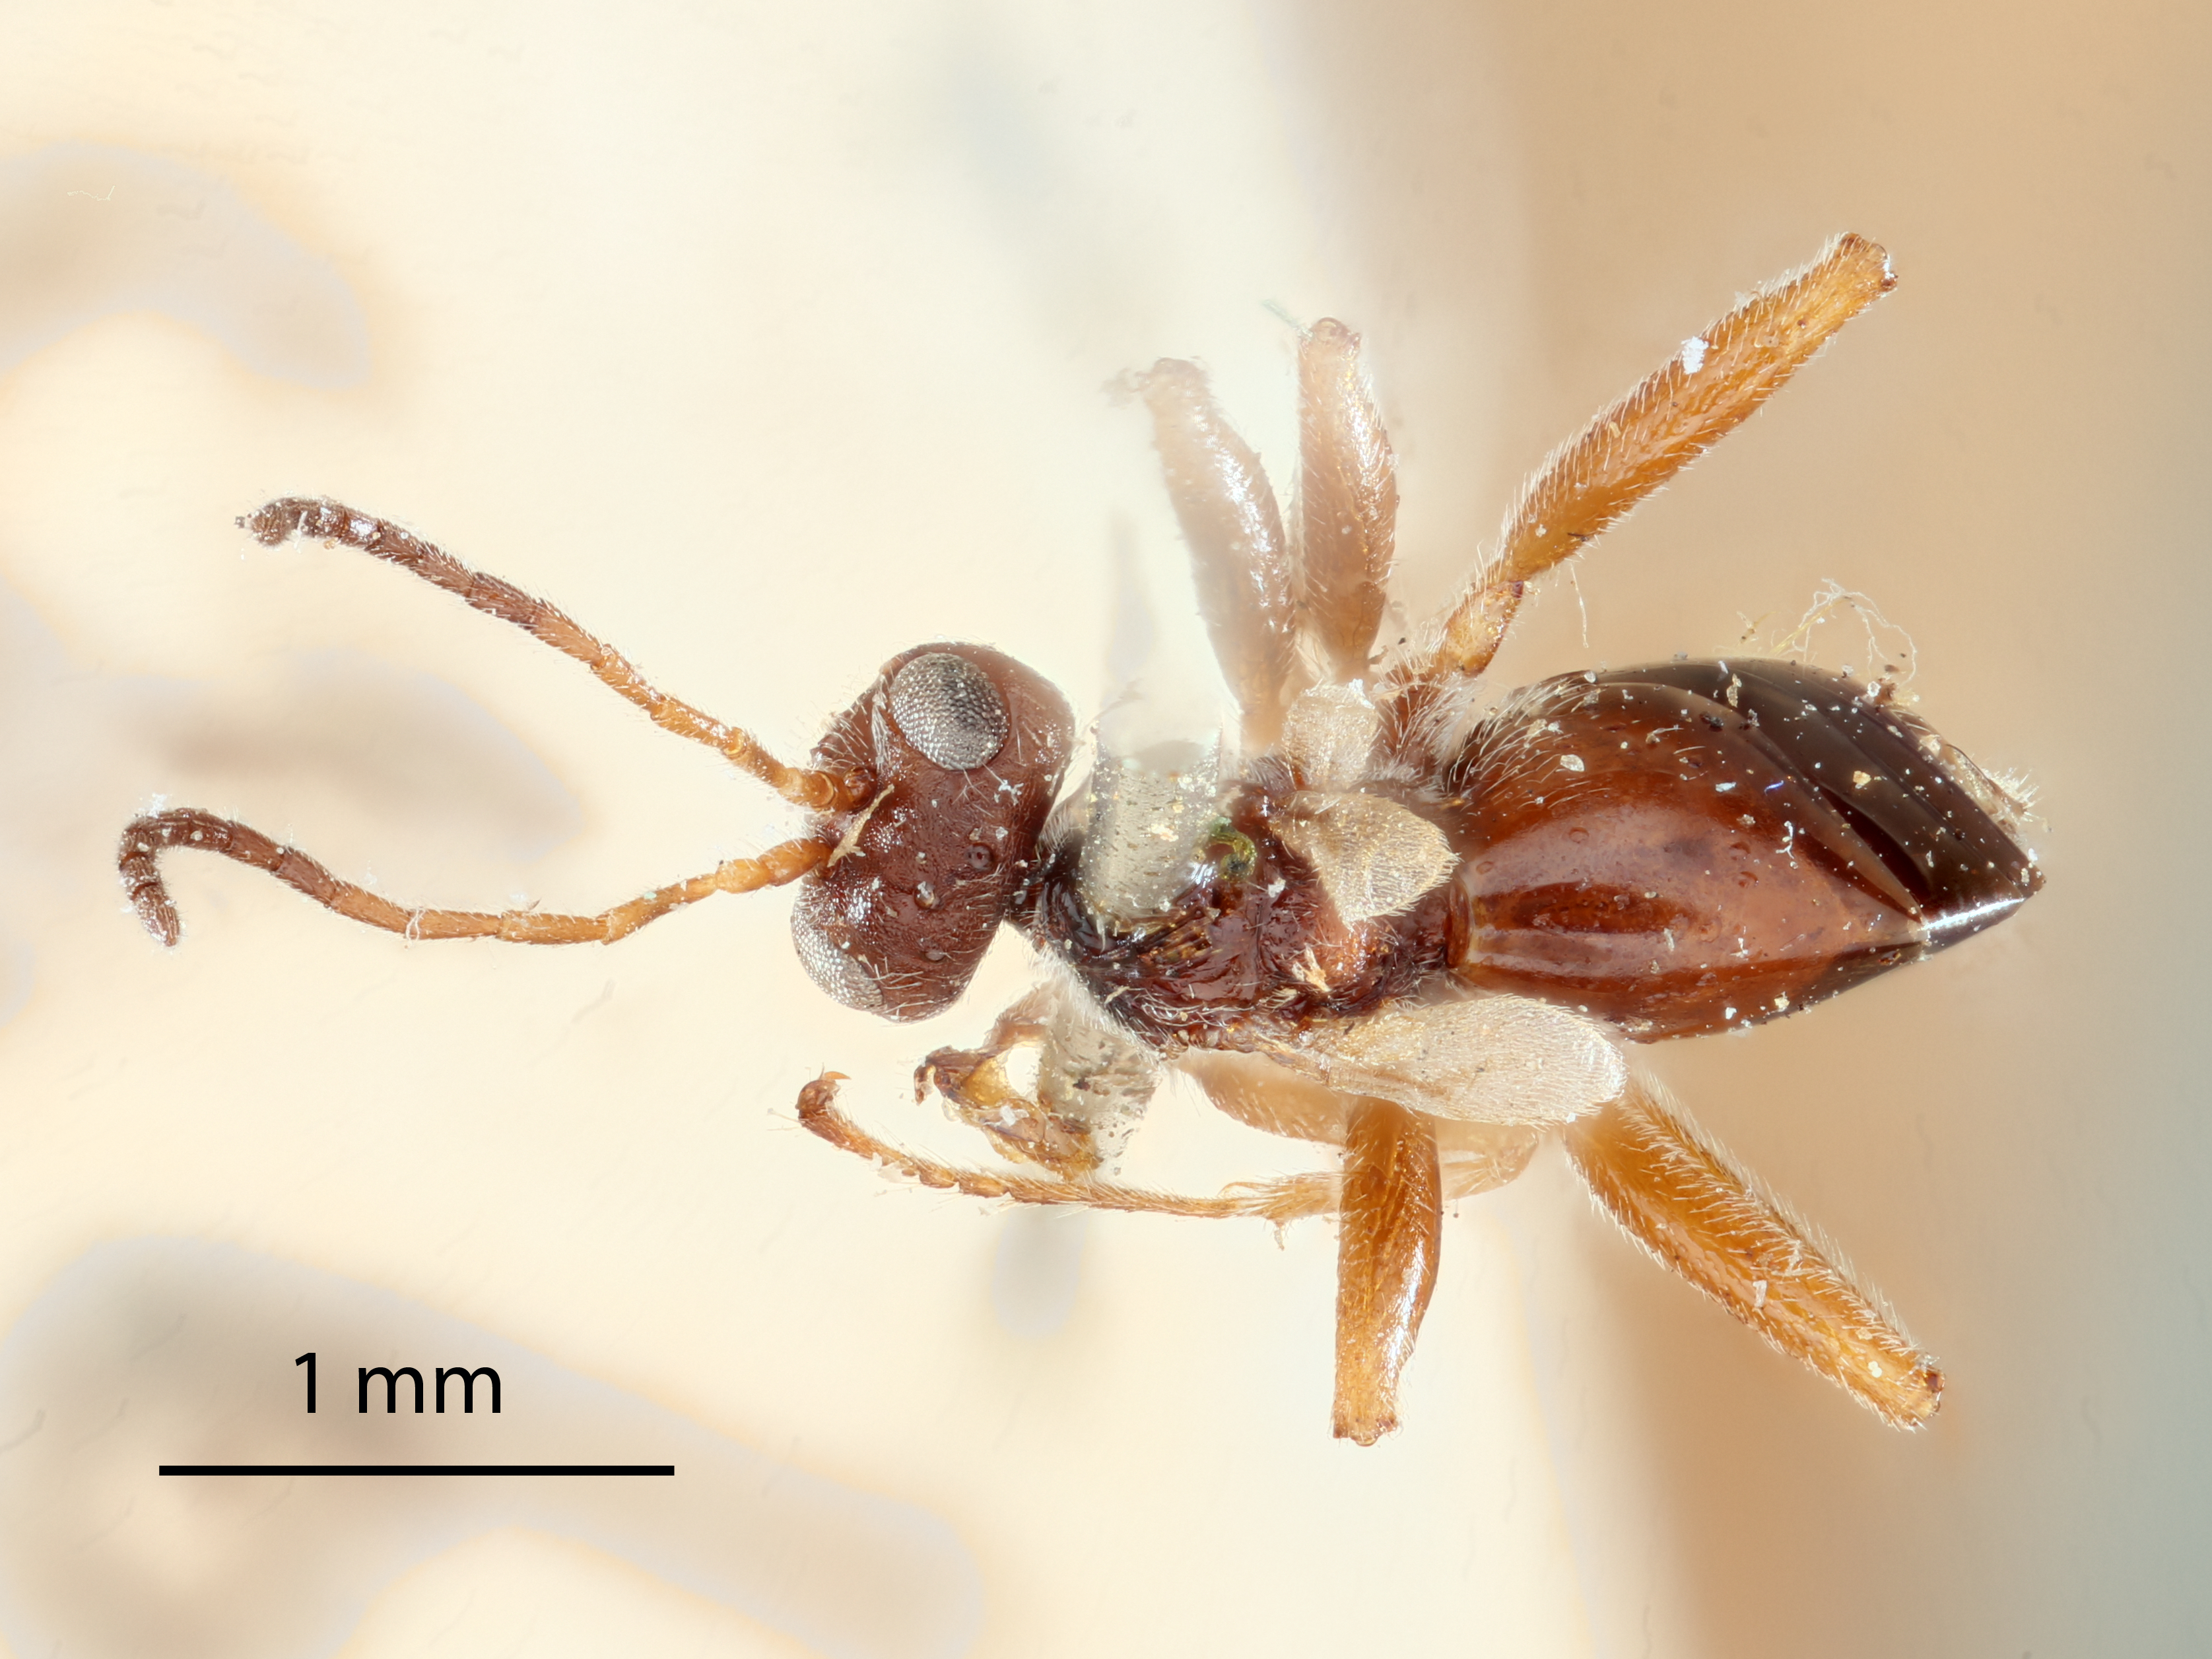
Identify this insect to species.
Philonix nigircollis
